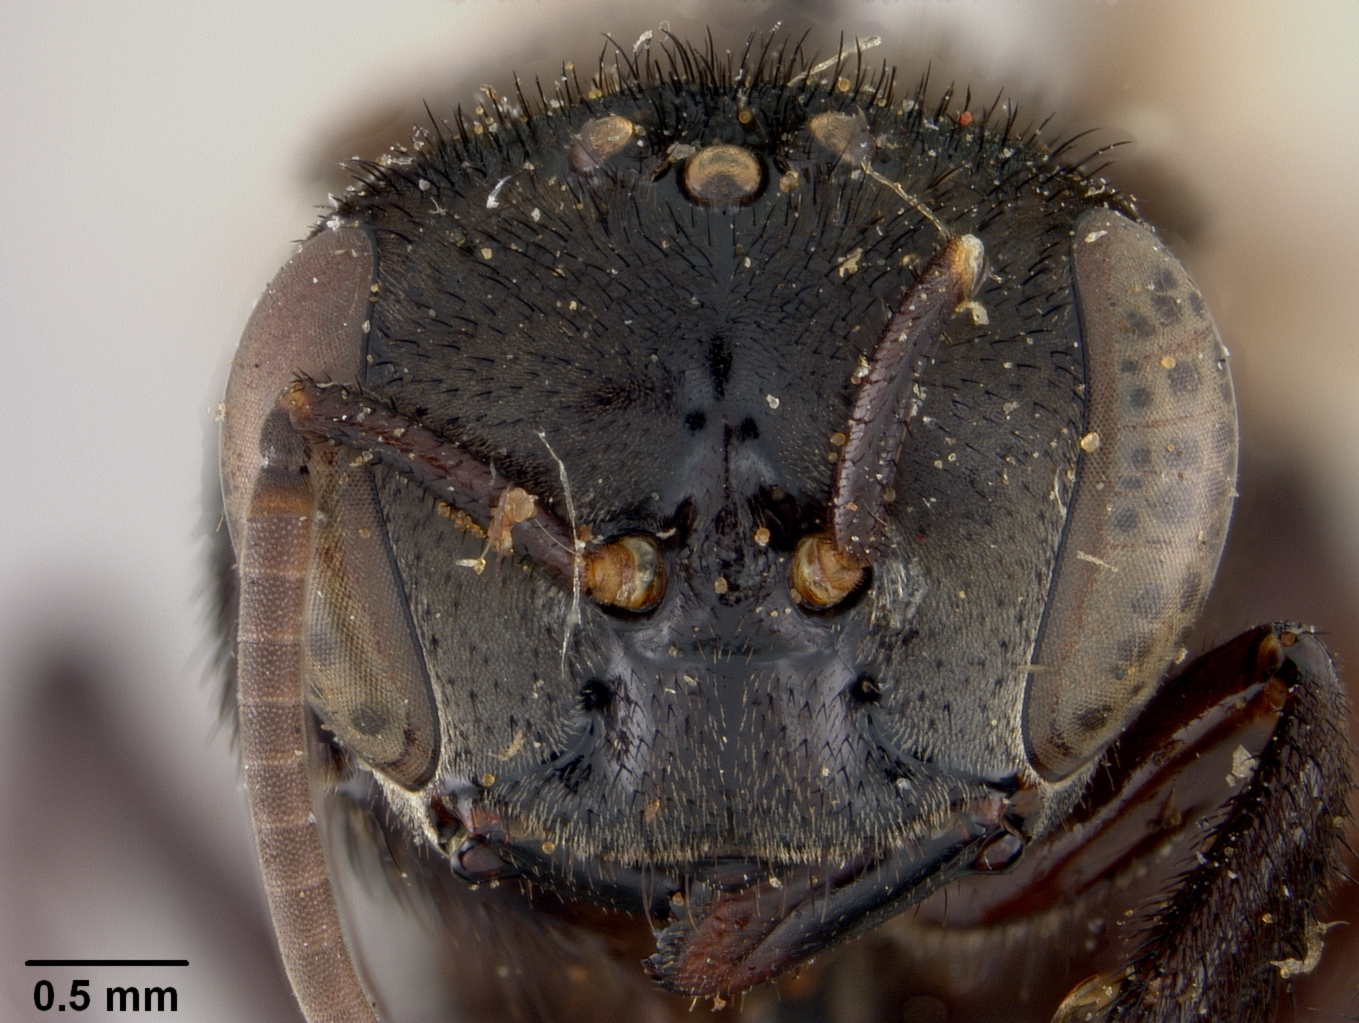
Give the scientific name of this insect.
Trigona dimidiata
